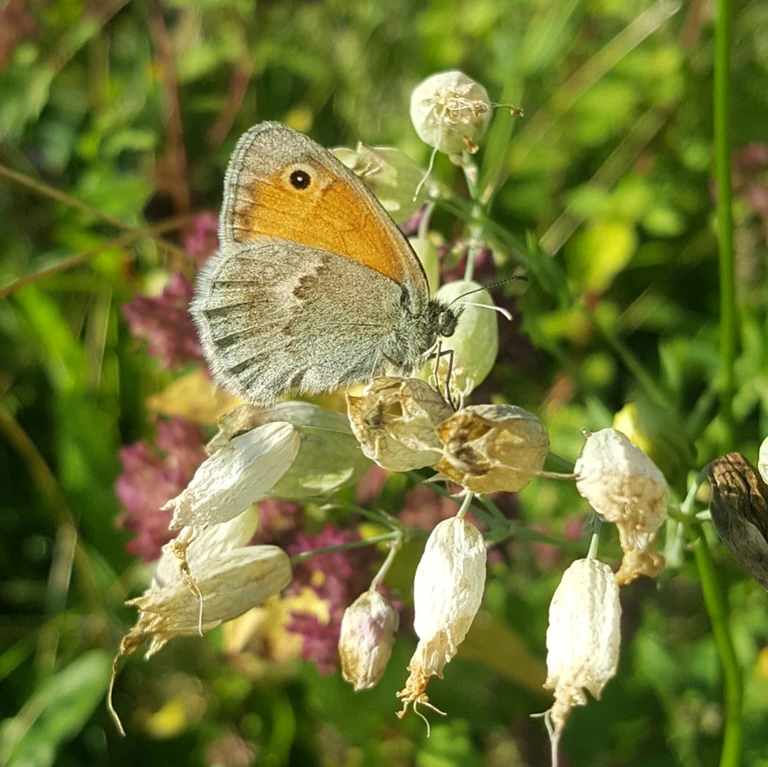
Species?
Coenonympha pamphilus
